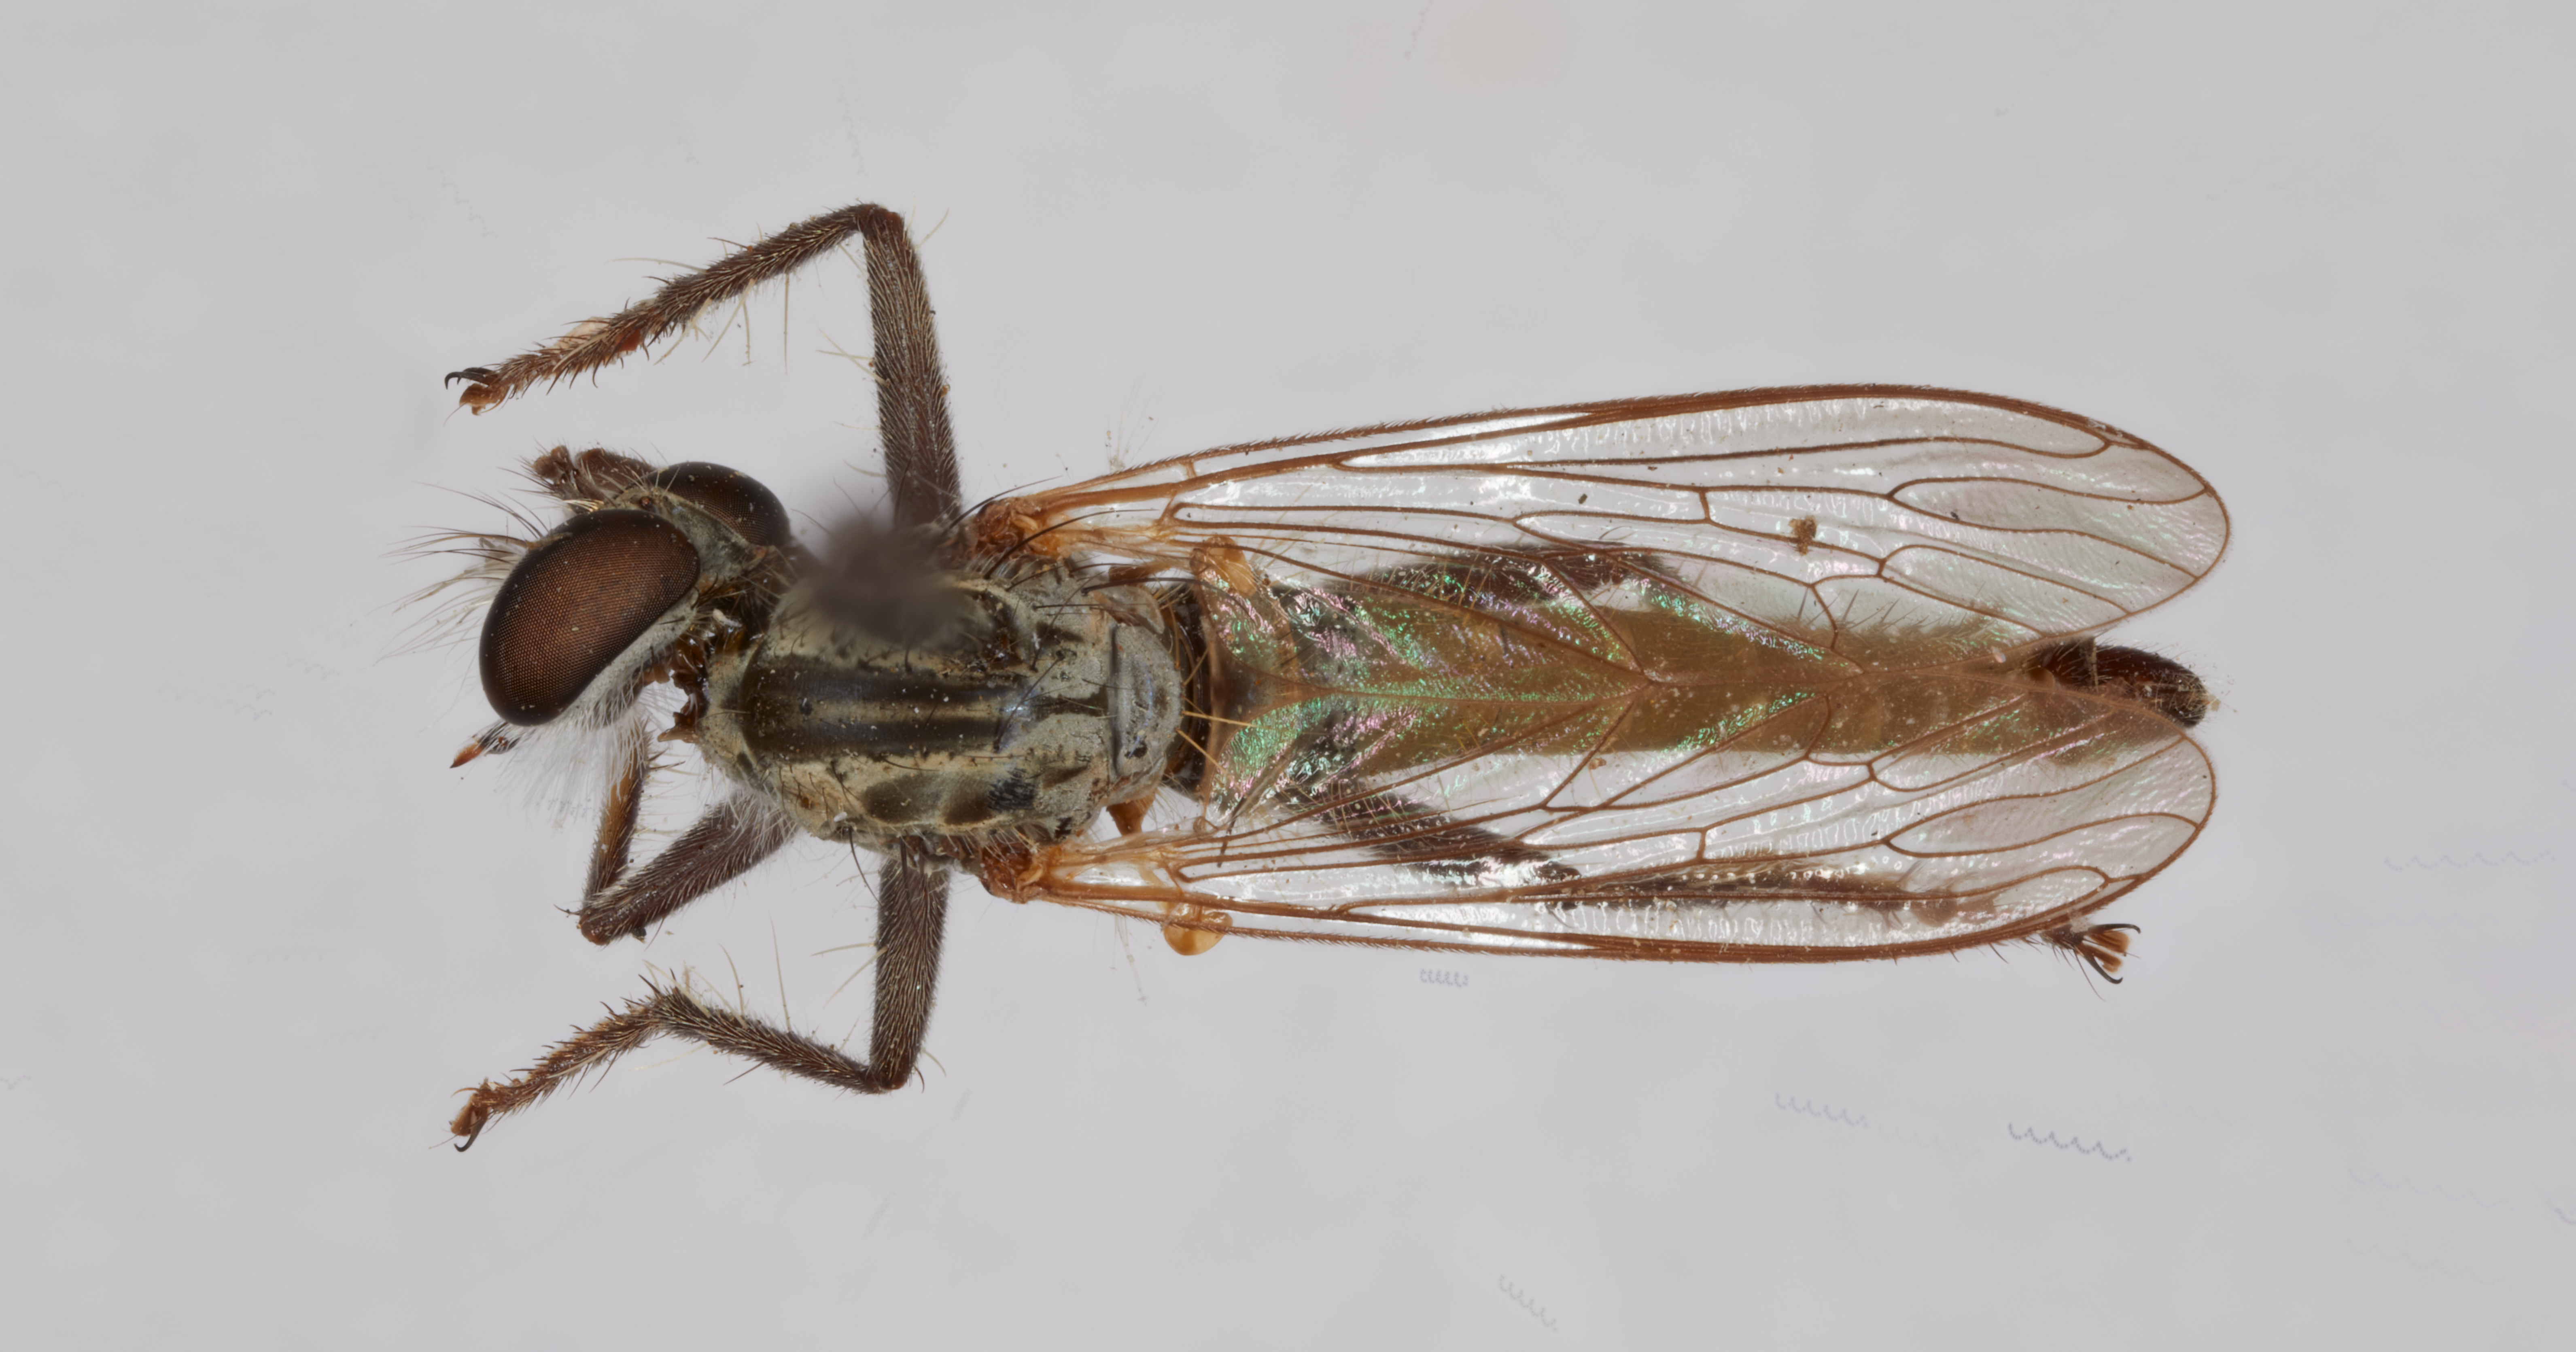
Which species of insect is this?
Asilus fulviventris
